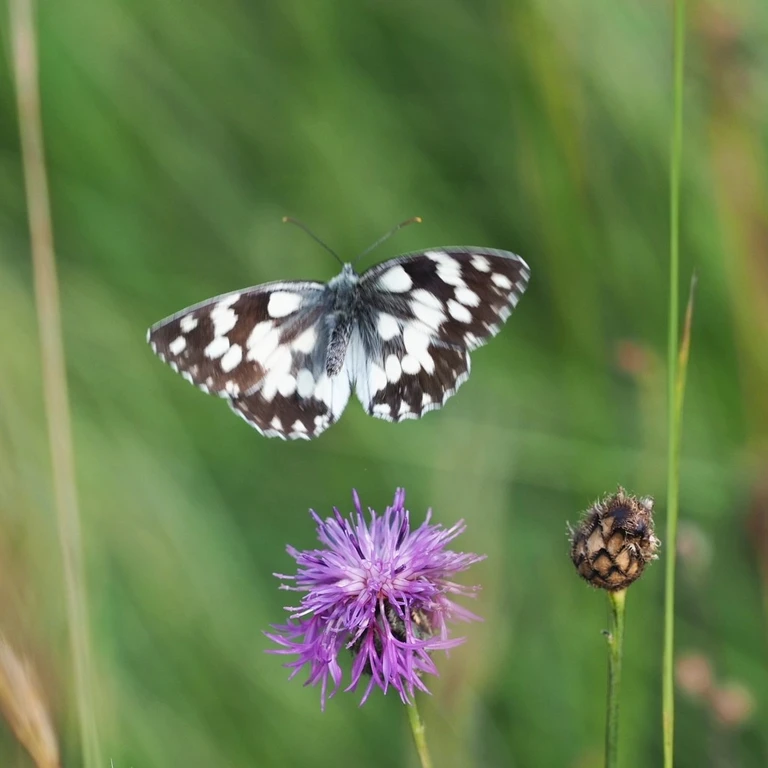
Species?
Melanargia galathea
